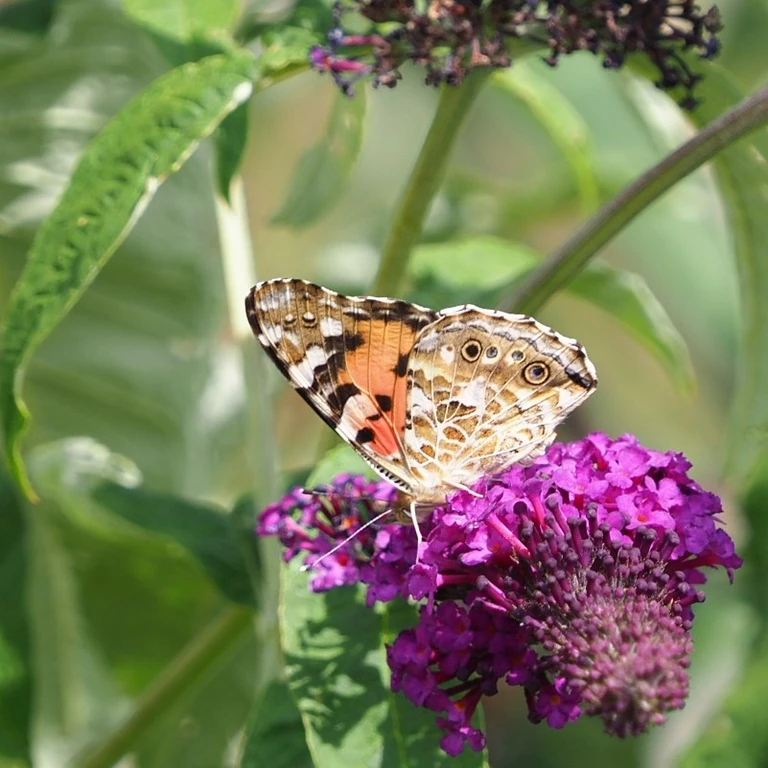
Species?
Vanessa cardui
